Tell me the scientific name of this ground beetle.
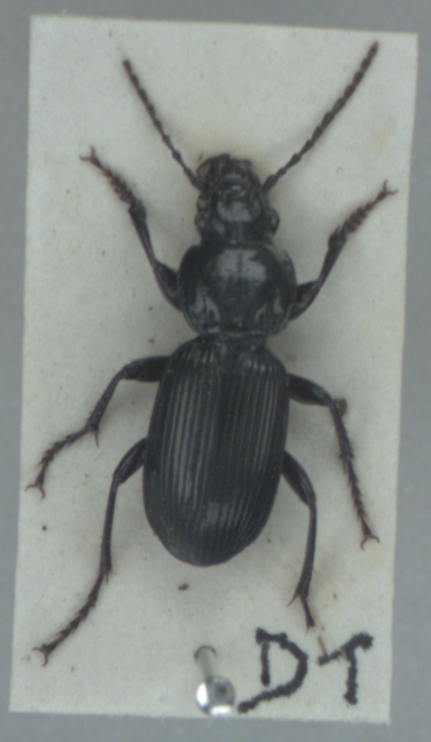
Pterostichus madidus
